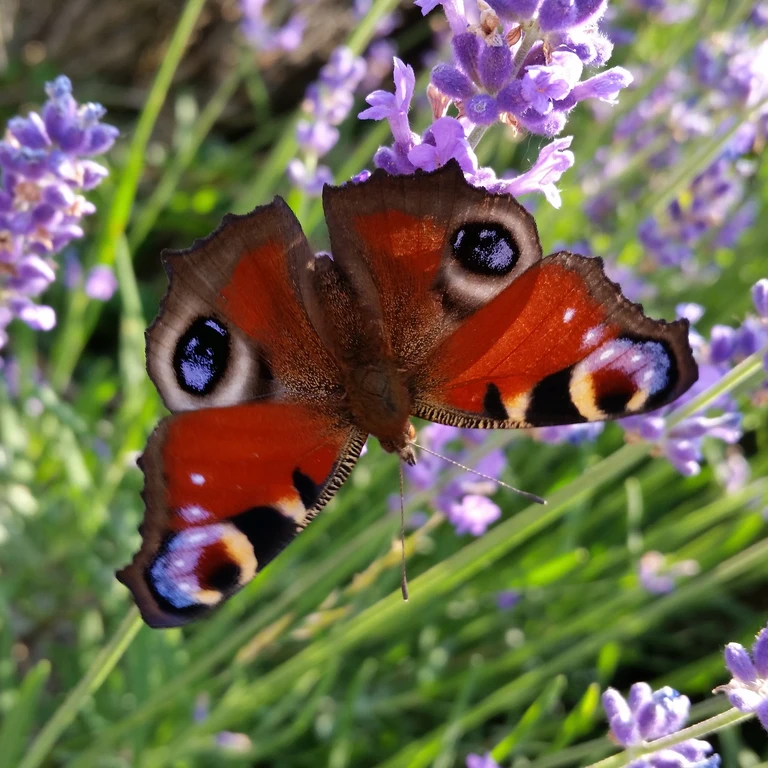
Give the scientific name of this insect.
Aglais io
